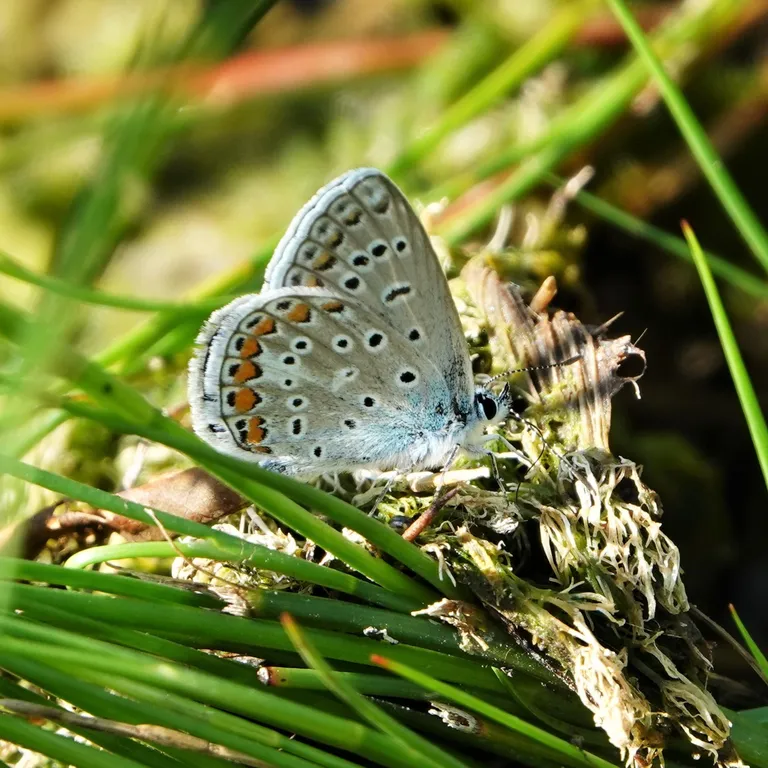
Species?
Polyommatus icarus
